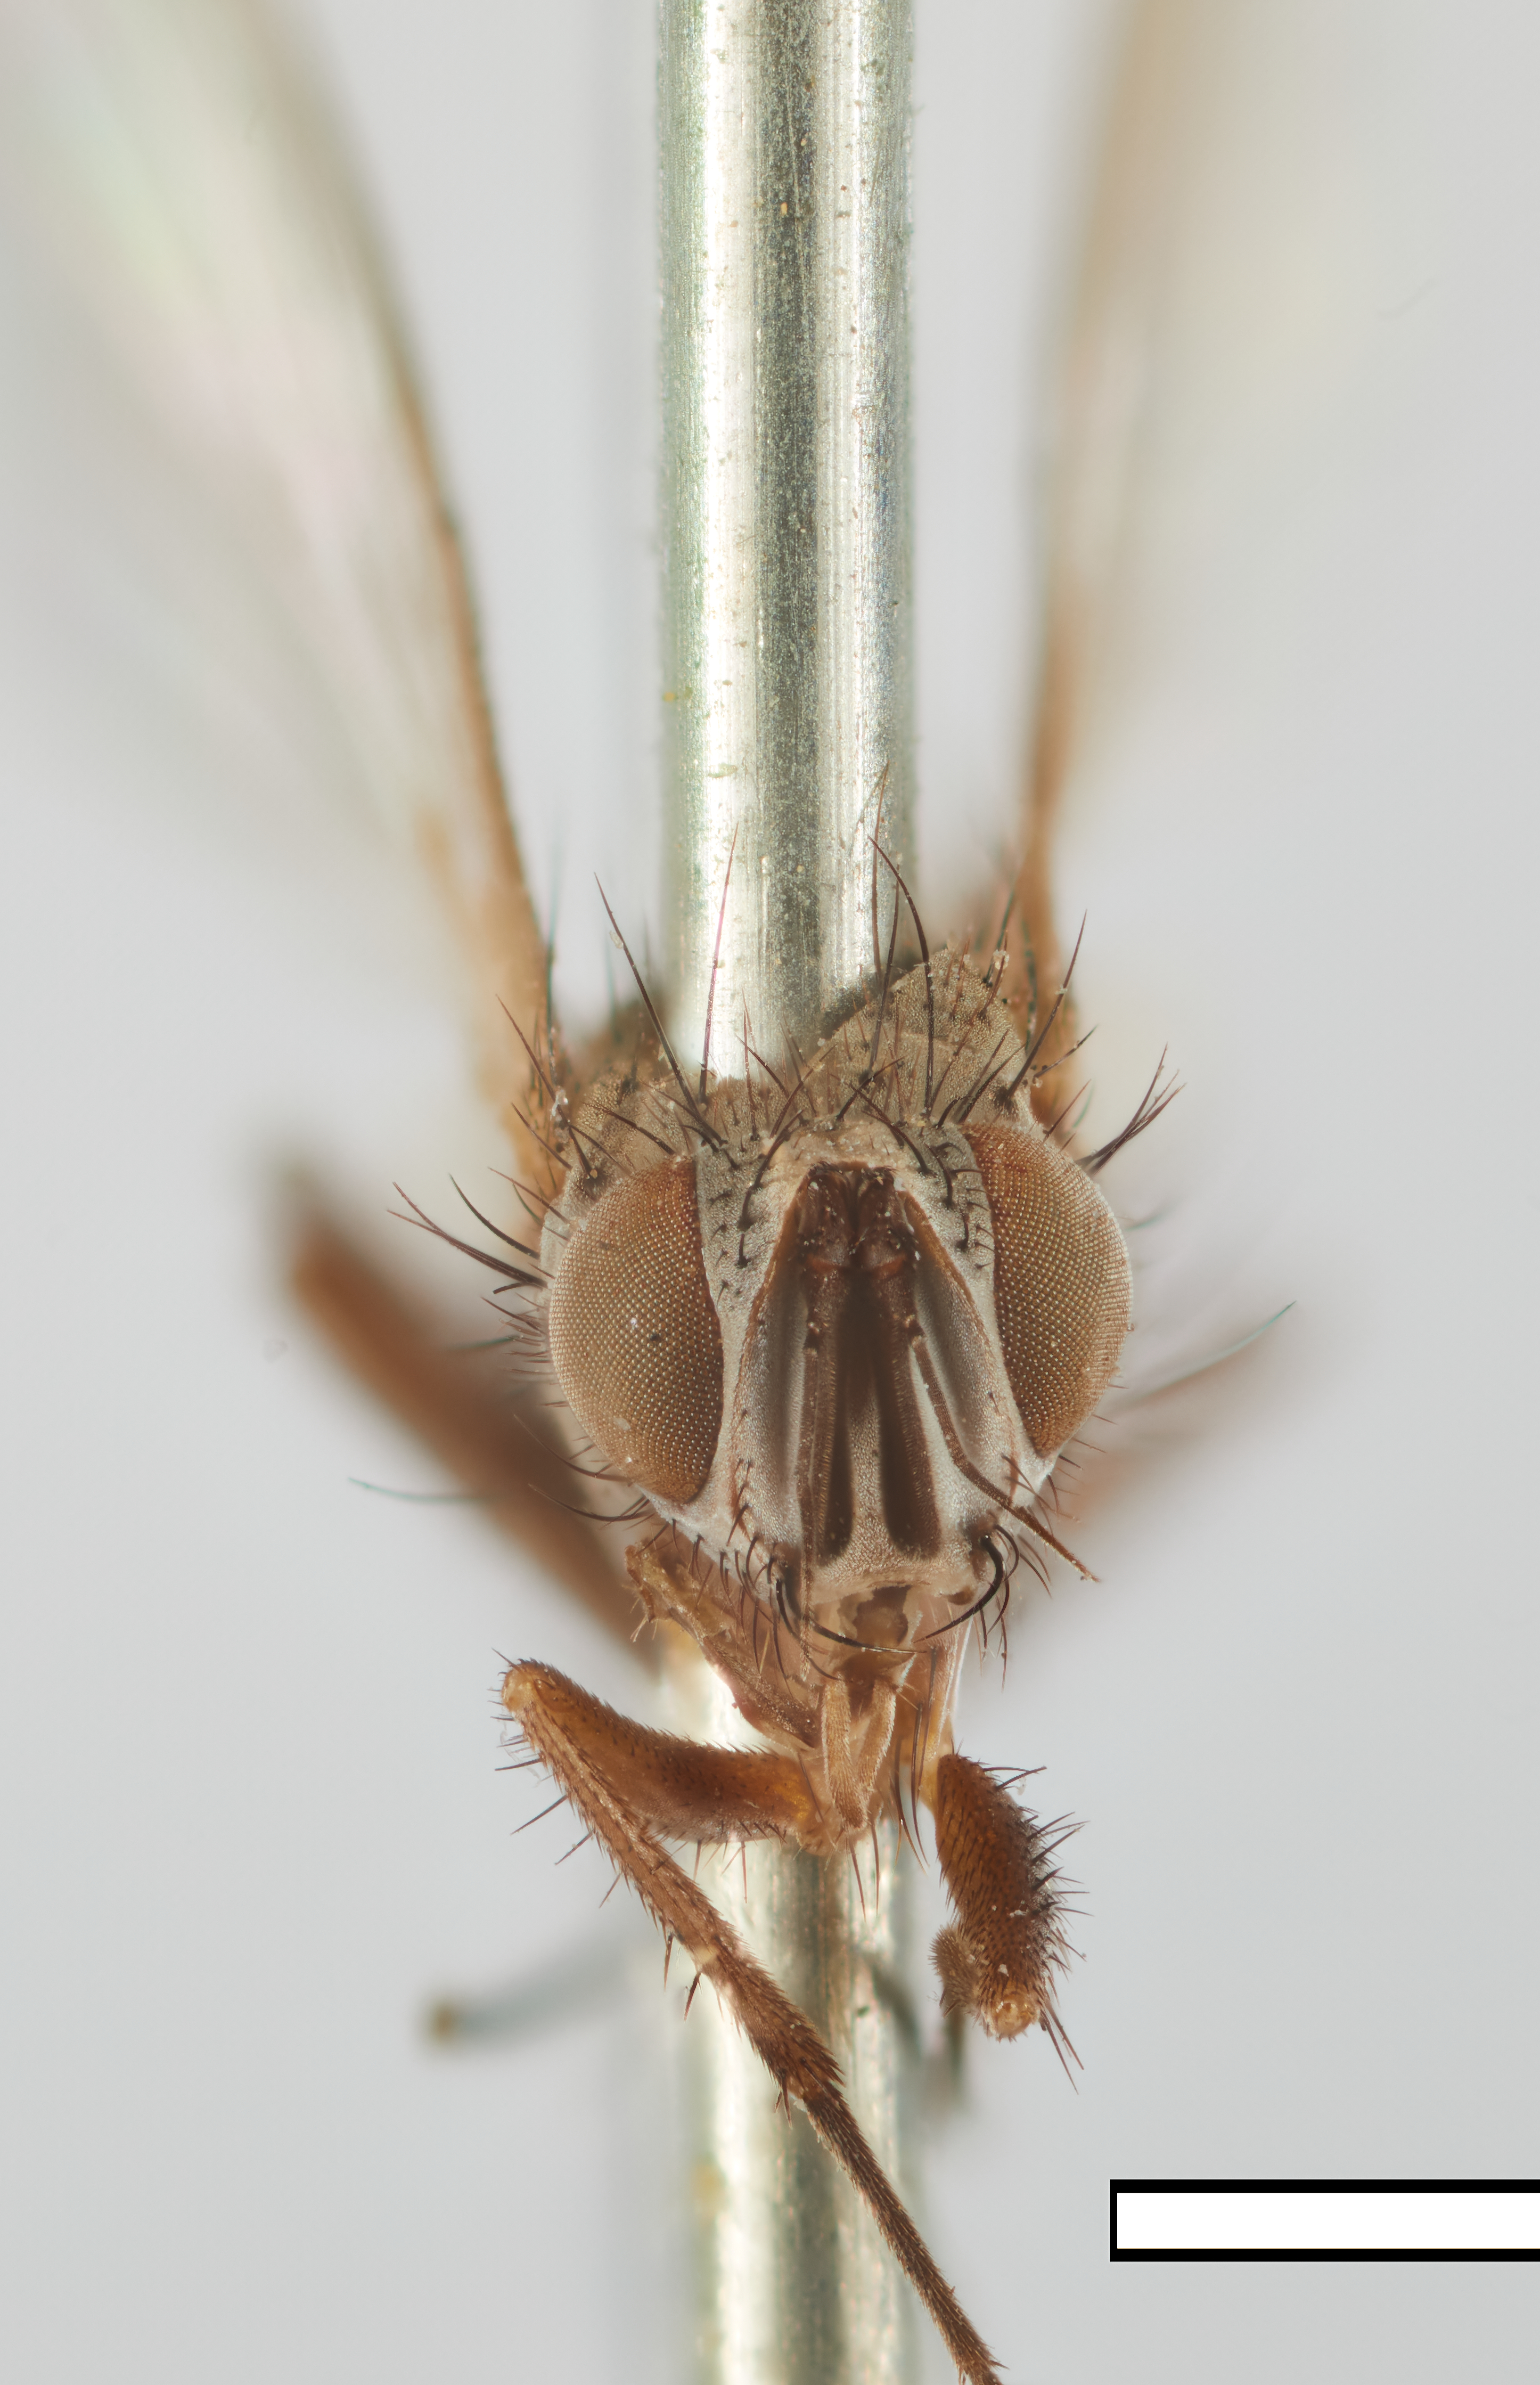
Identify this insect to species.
Phasiostoma aristalis
